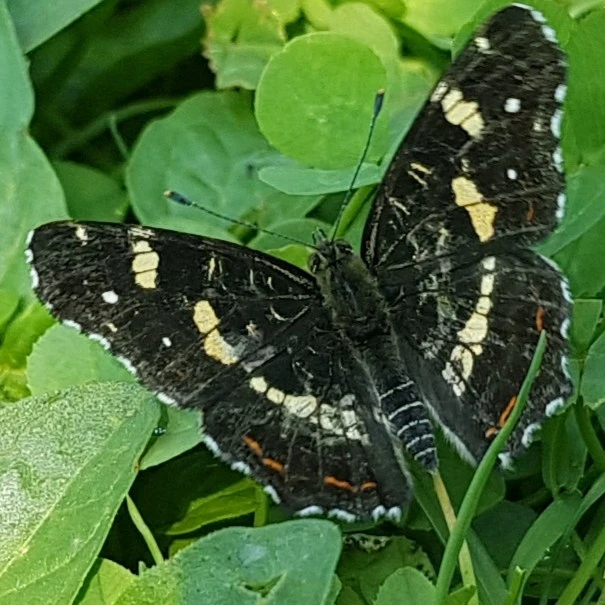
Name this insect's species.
Araschnia levana
